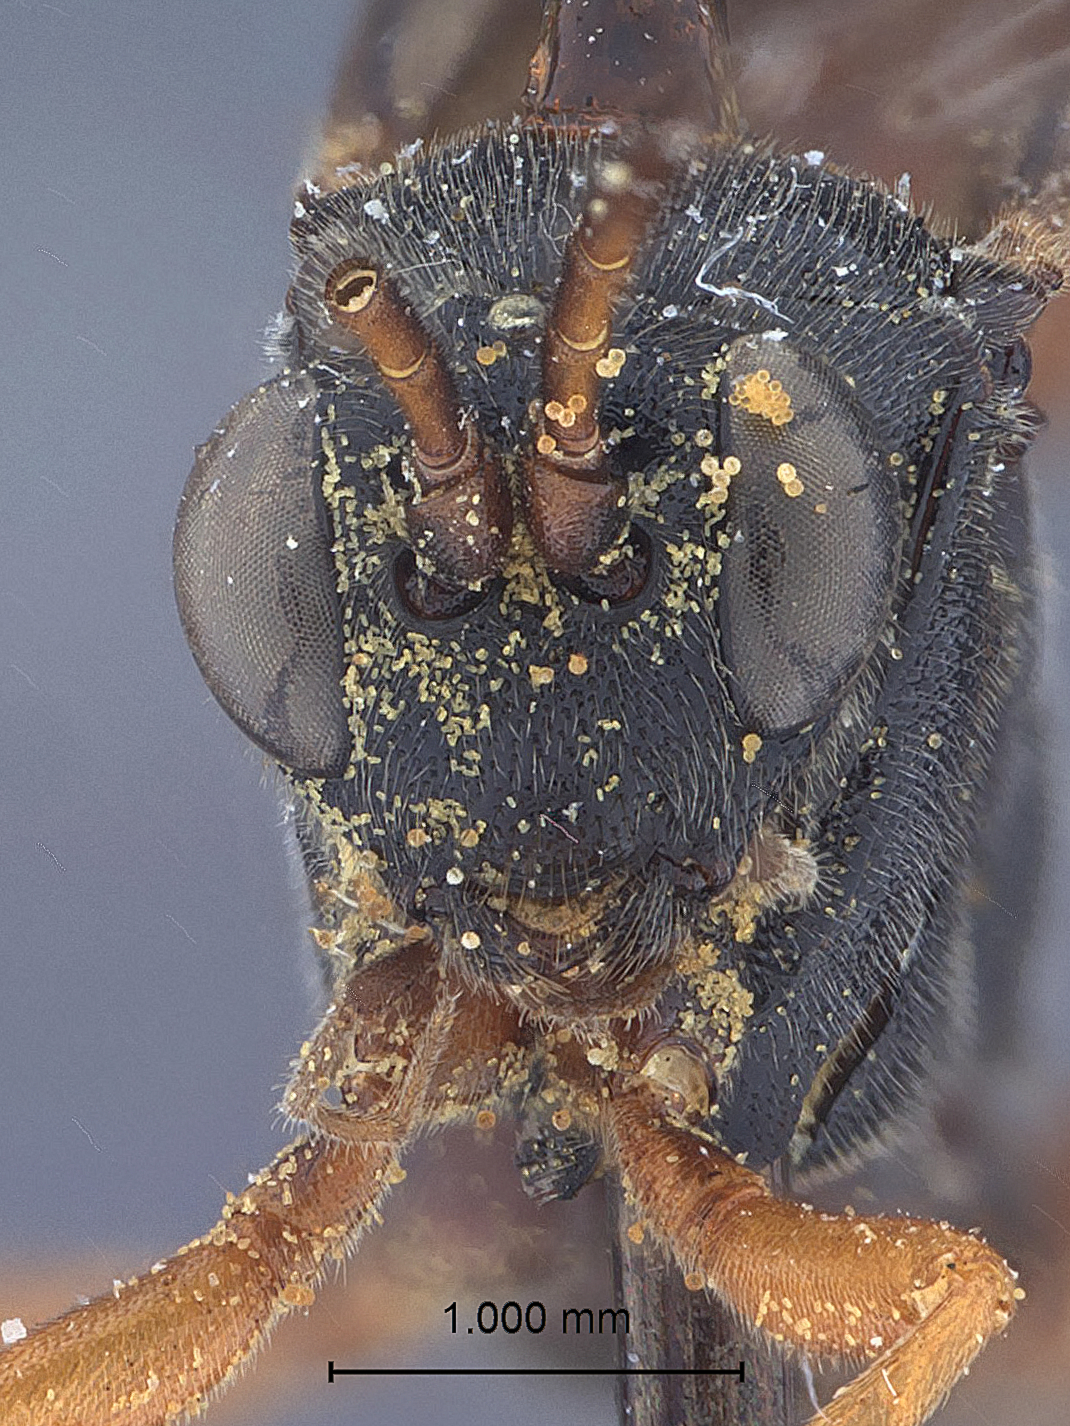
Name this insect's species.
Trychosis depilis
